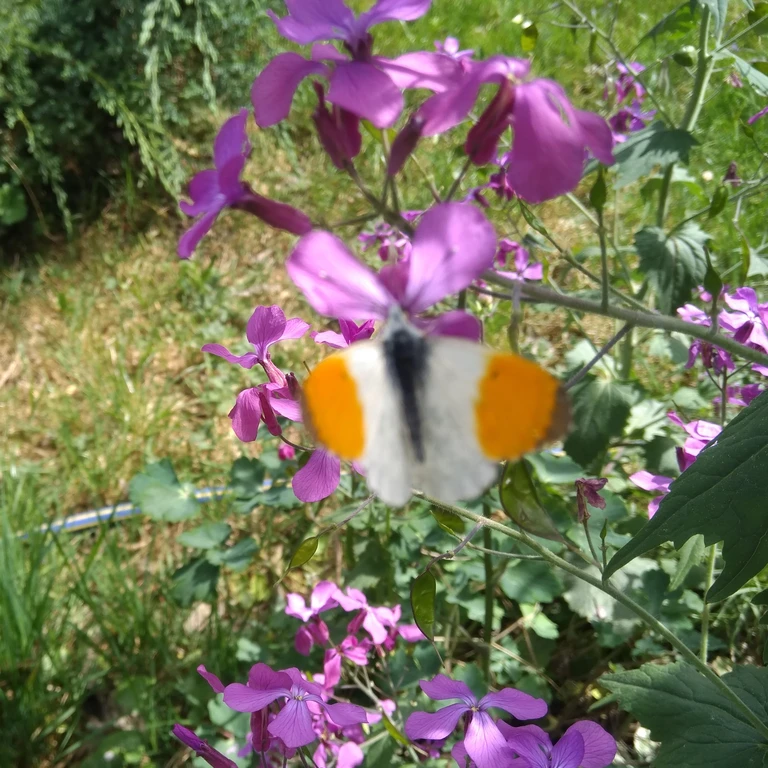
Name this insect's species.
Anthocharis cardamines
